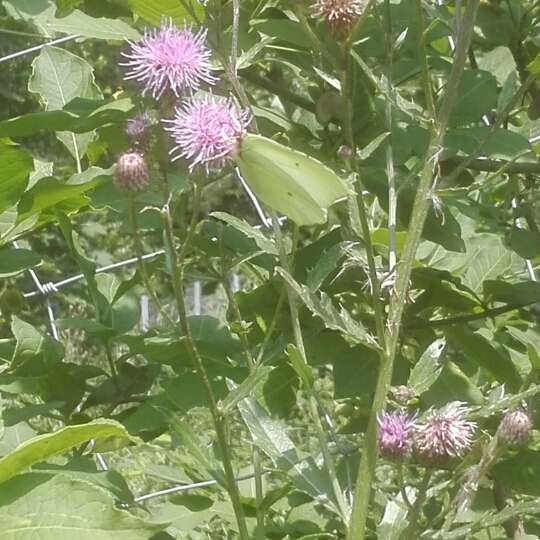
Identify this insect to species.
Gonepteryx rhamni
